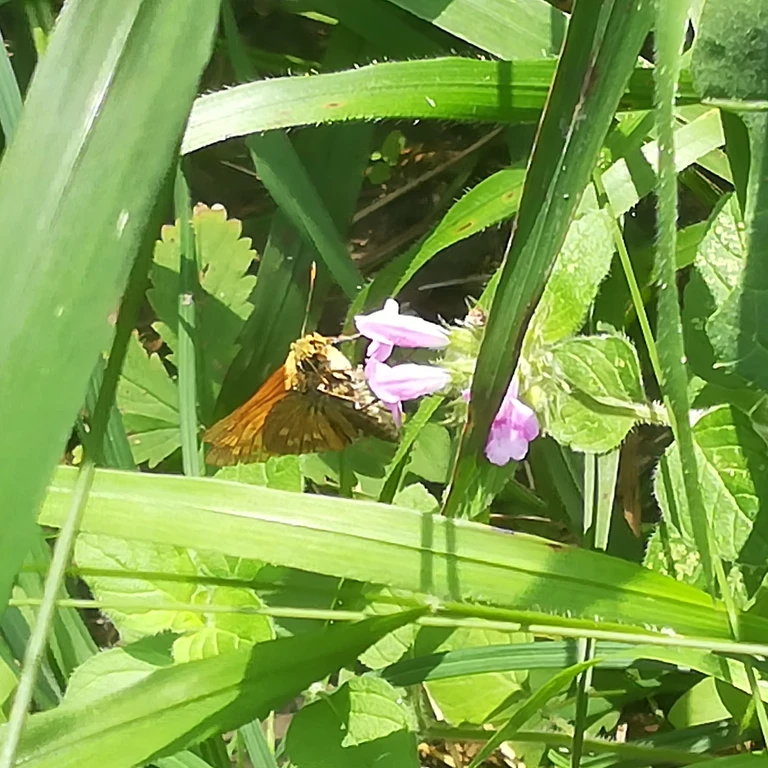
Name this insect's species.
Ochlodes sylvanus (also Ochlodes venata)
